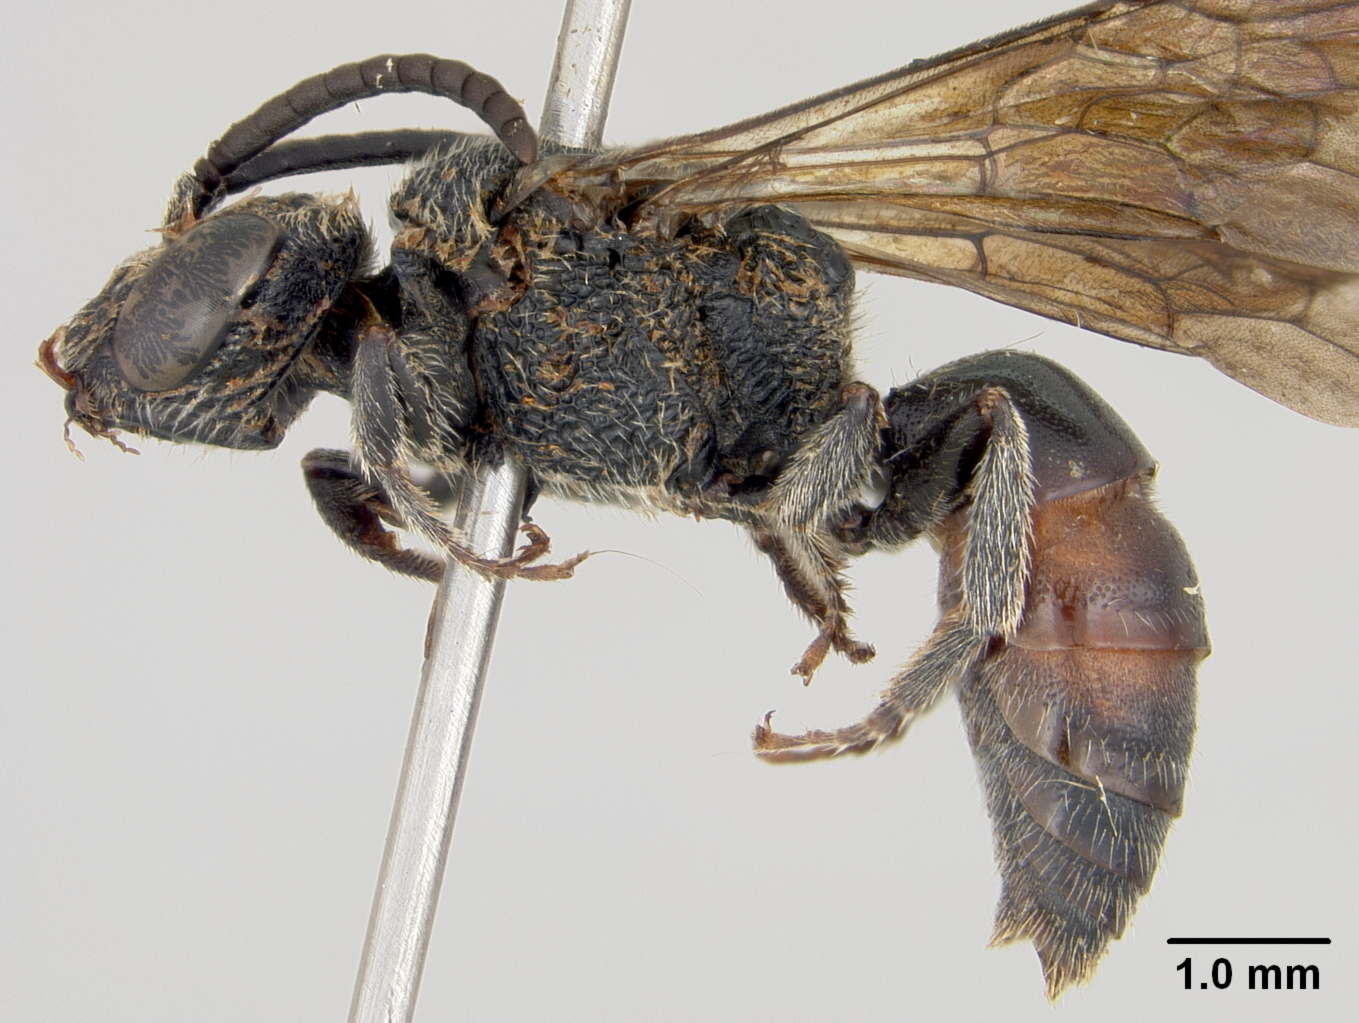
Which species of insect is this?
Sphecodes laukeusis
